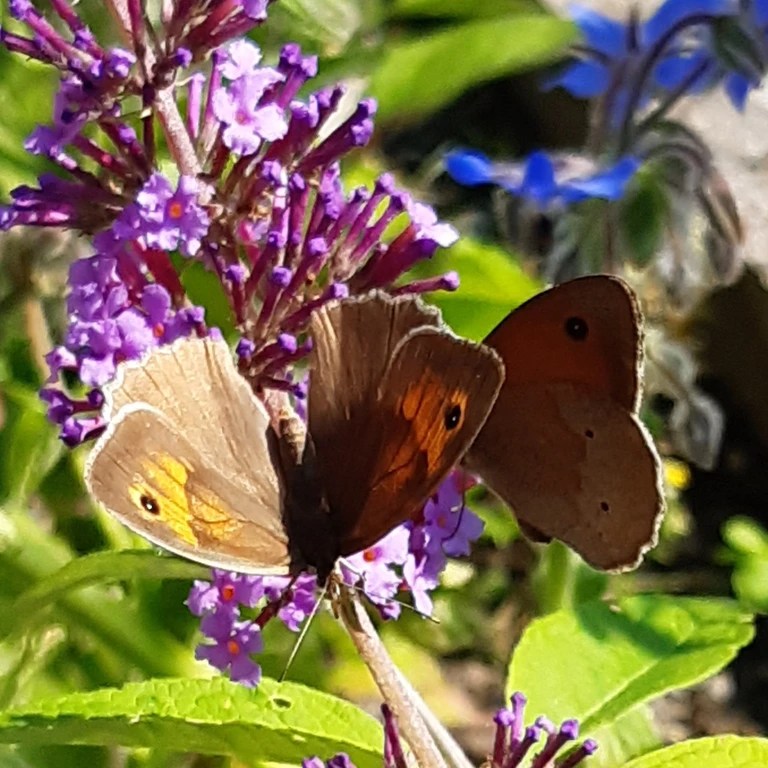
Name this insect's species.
Maniola jurtina
